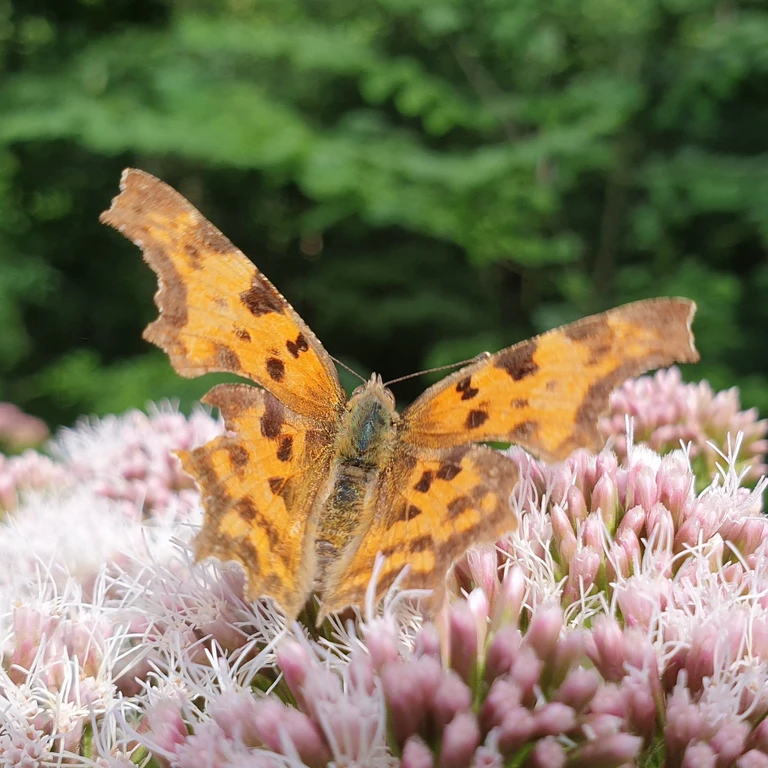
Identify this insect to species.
Polygonia c-album
